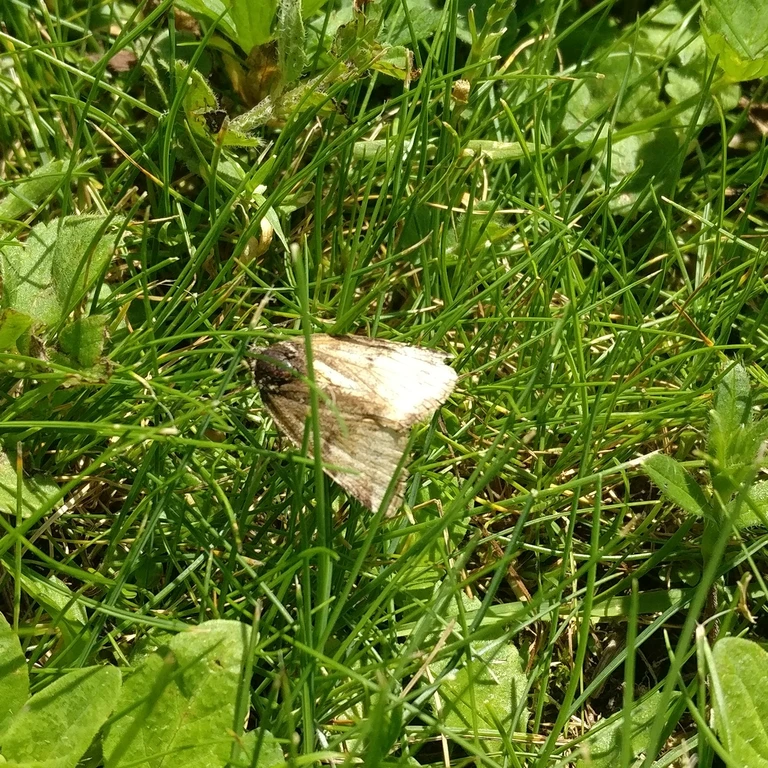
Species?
Euclidia glyphica
